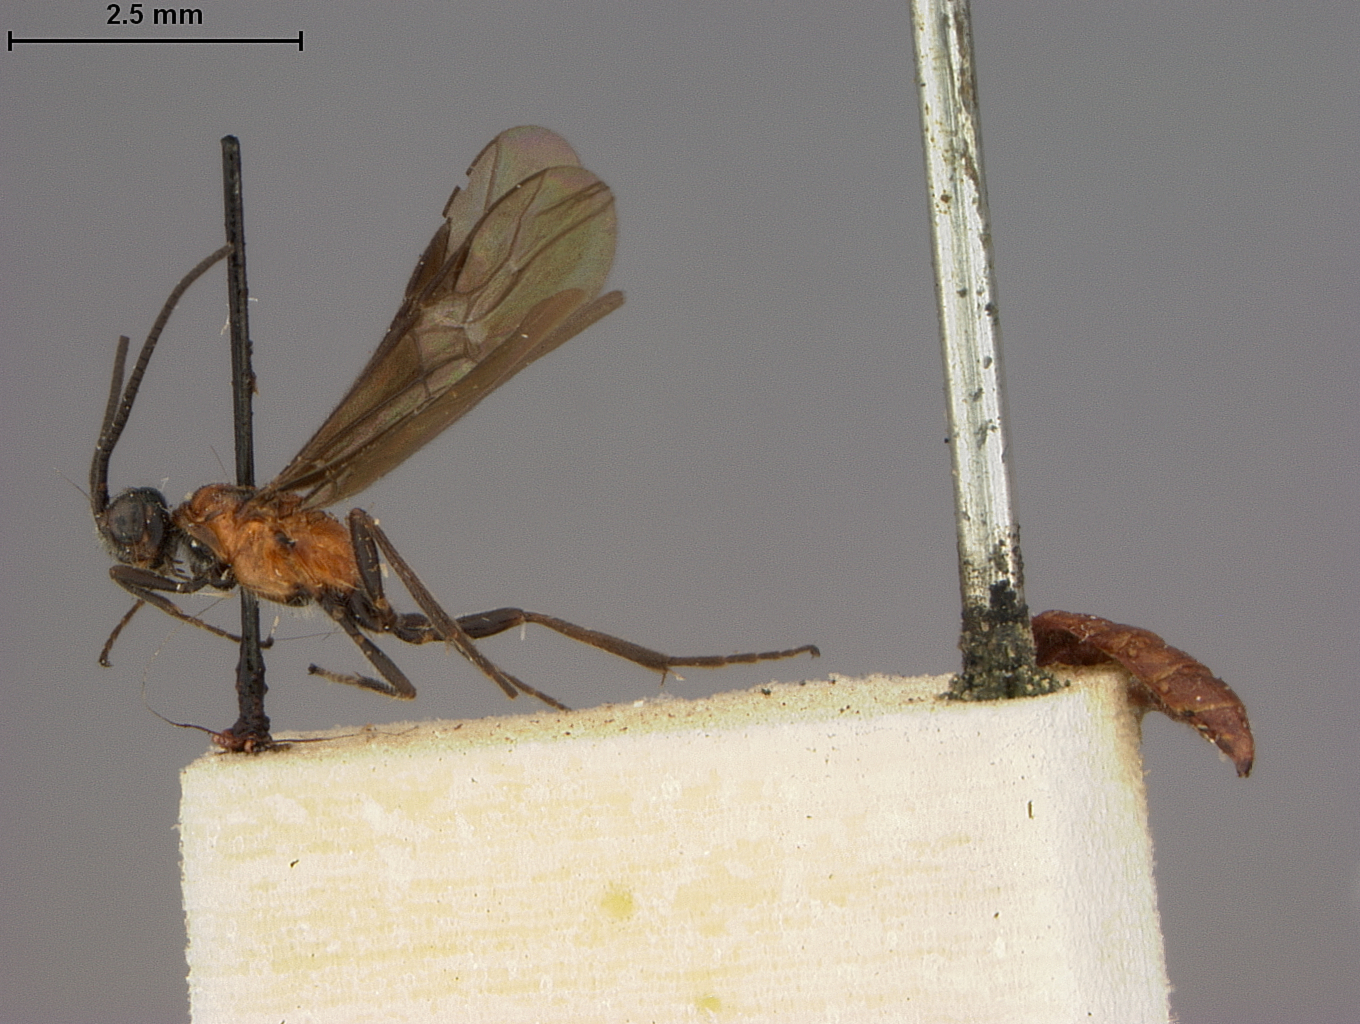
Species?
Bracon koebelei
